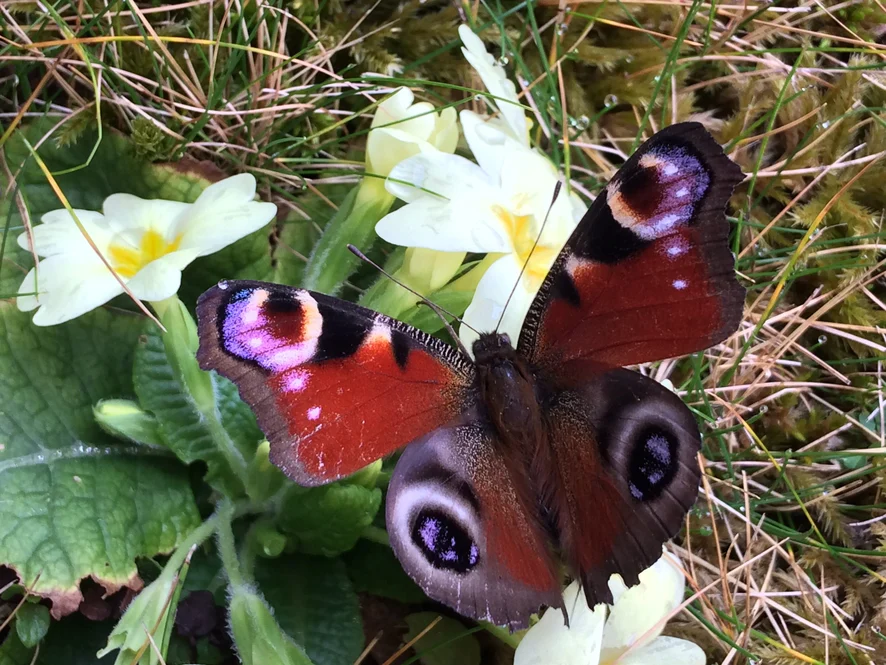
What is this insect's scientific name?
Aglais io
